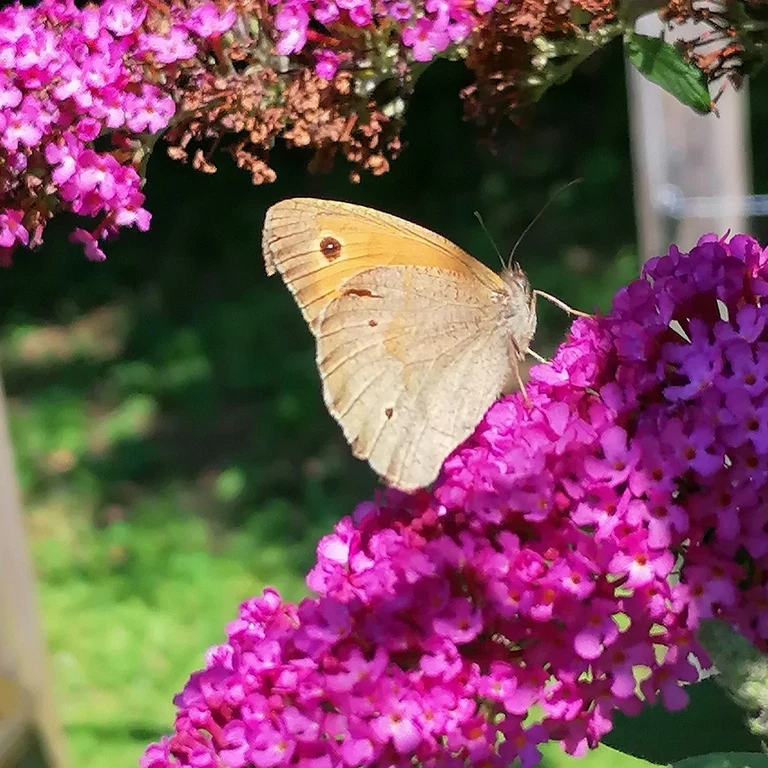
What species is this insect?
Maniola jurtina
